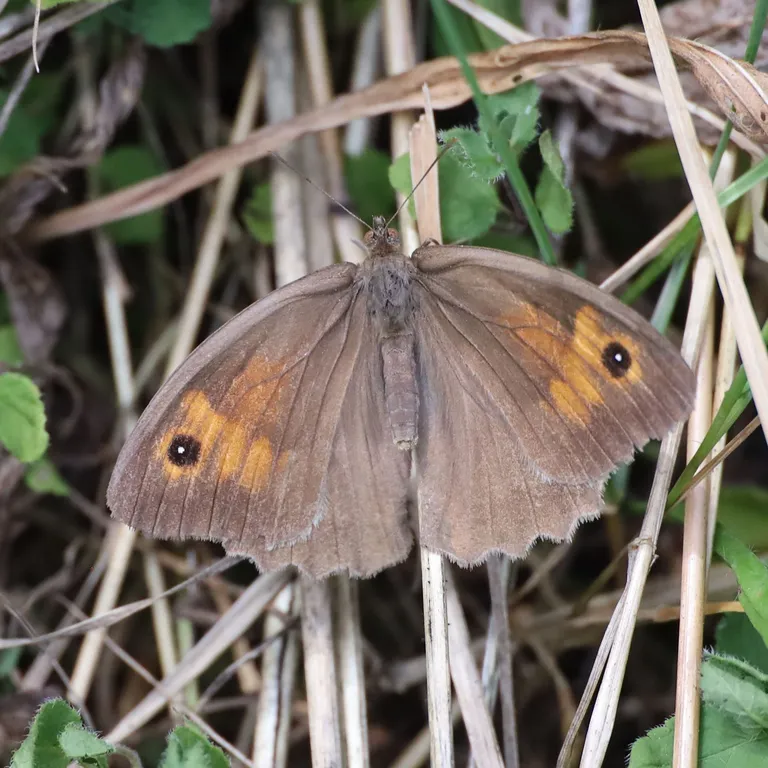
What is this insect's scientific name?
Maniola jurtina
